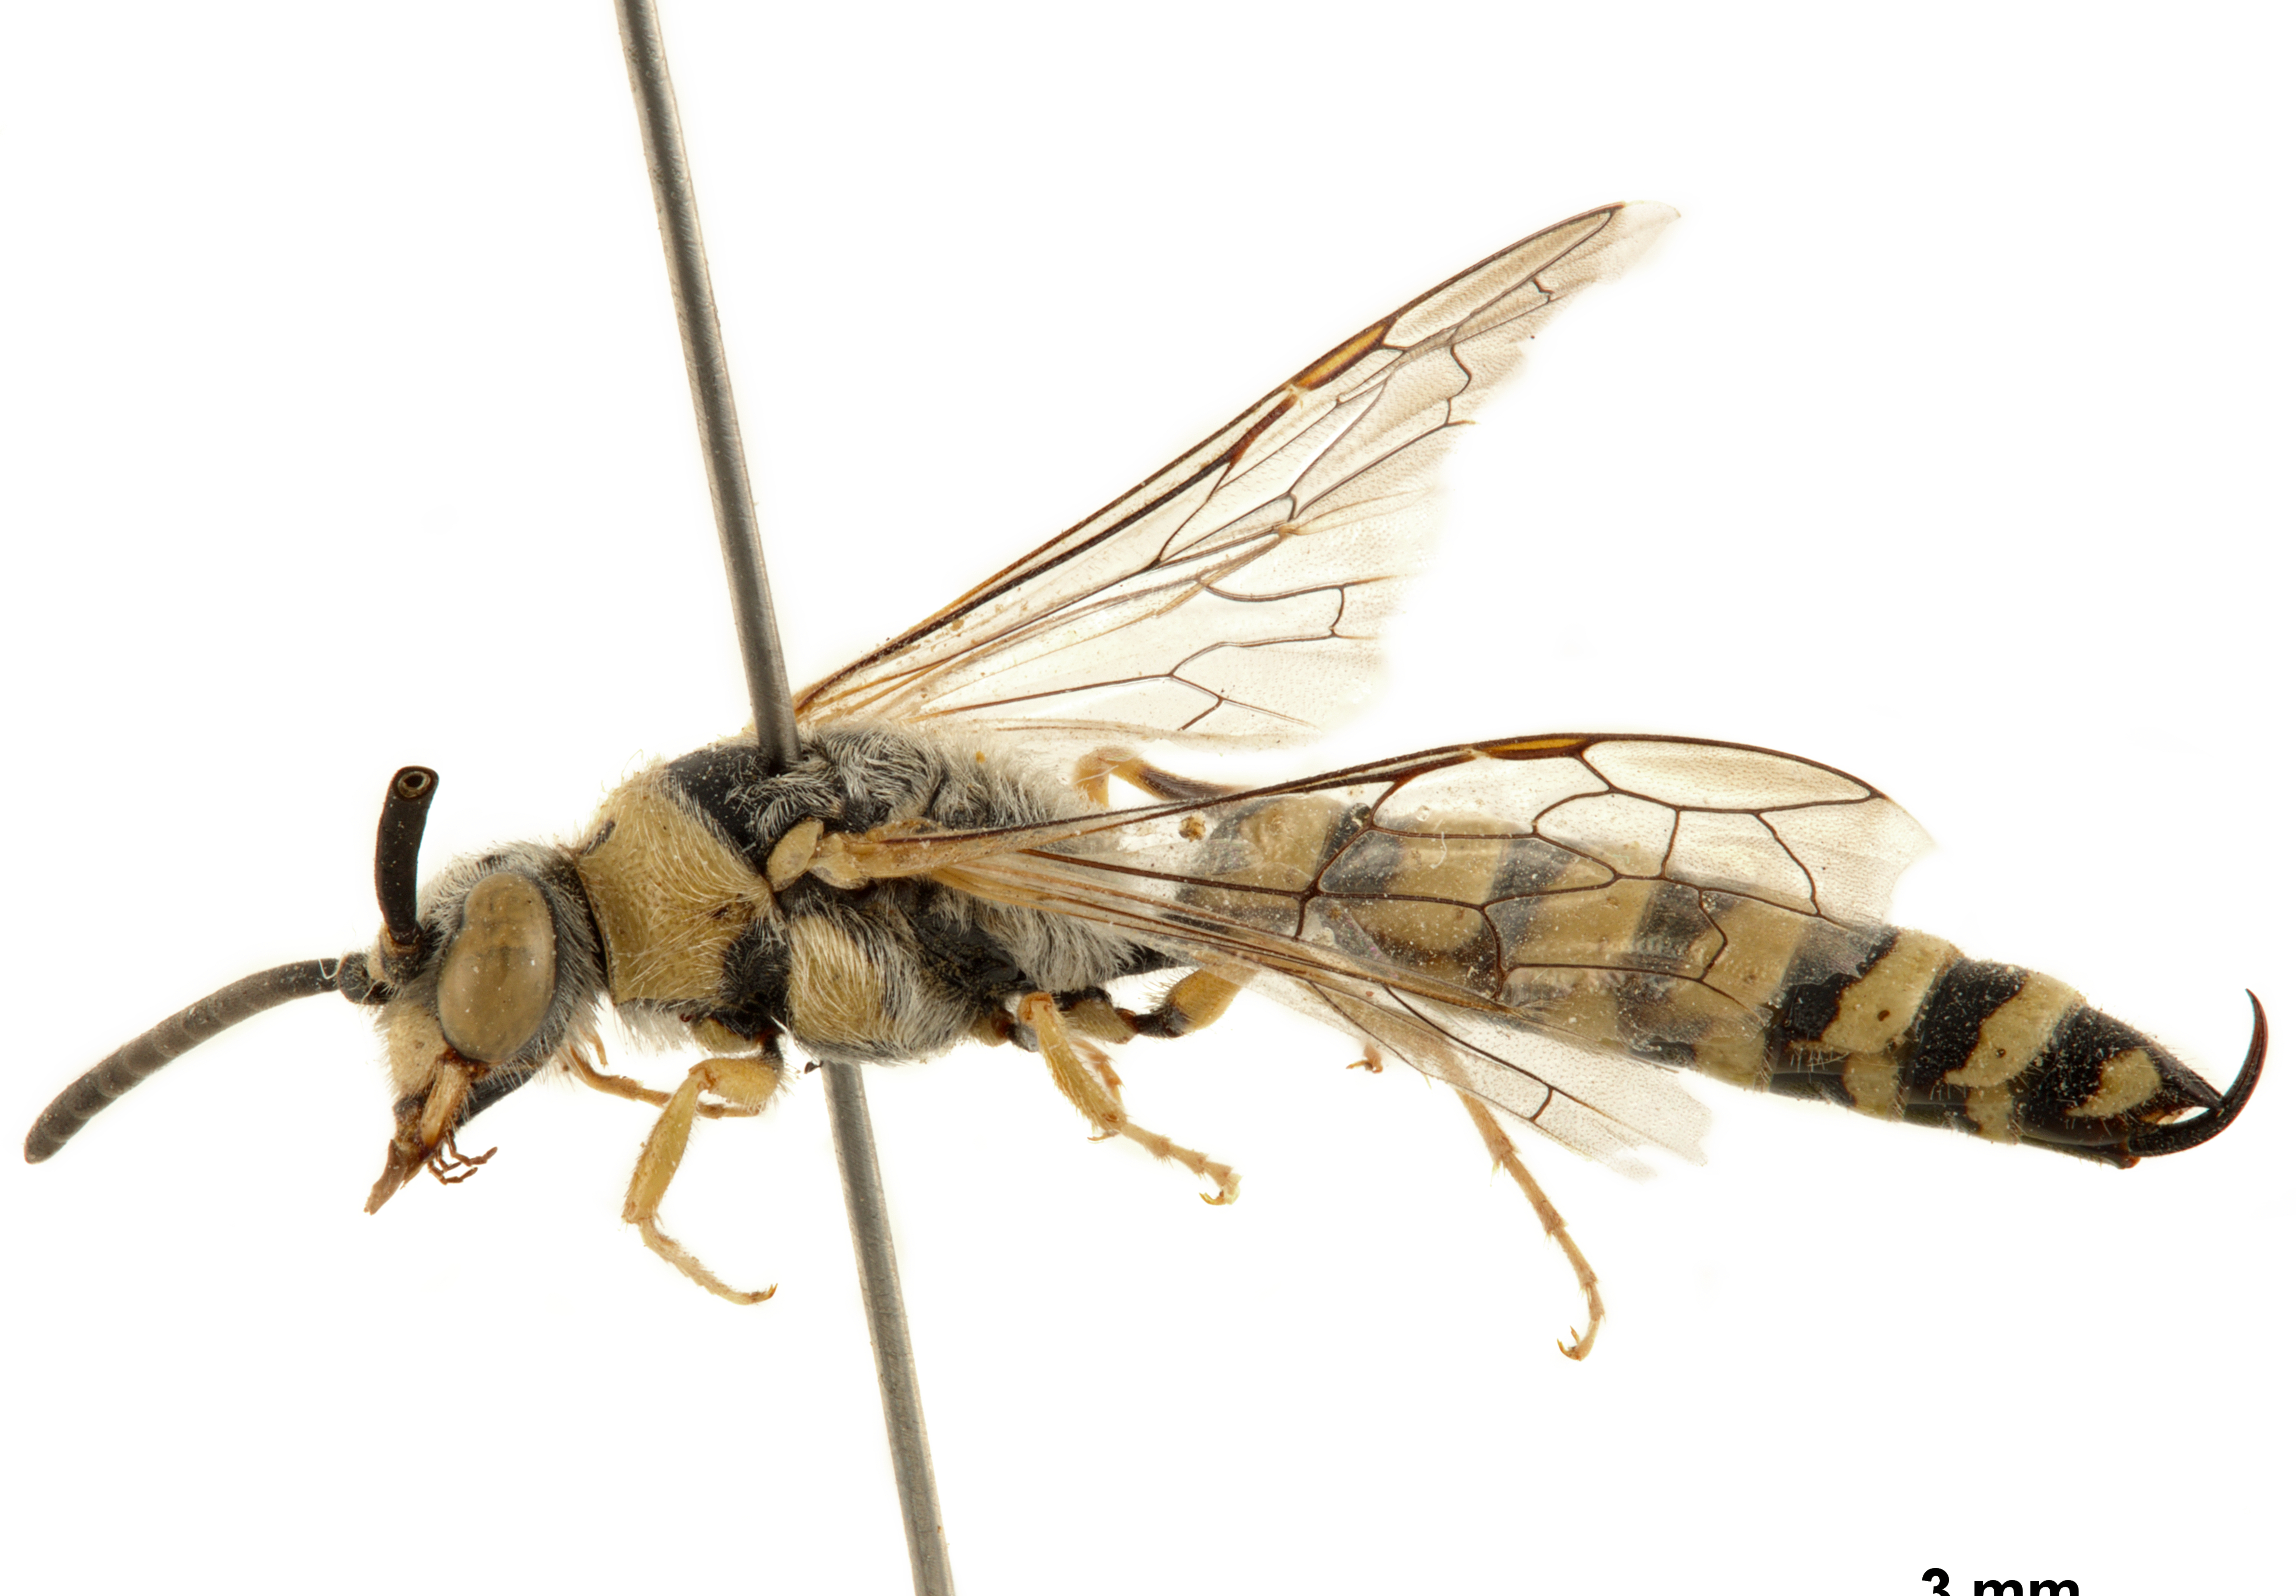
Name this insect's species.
Meria aegyptiaca (also Poecilotiphia aegyptiaca)
